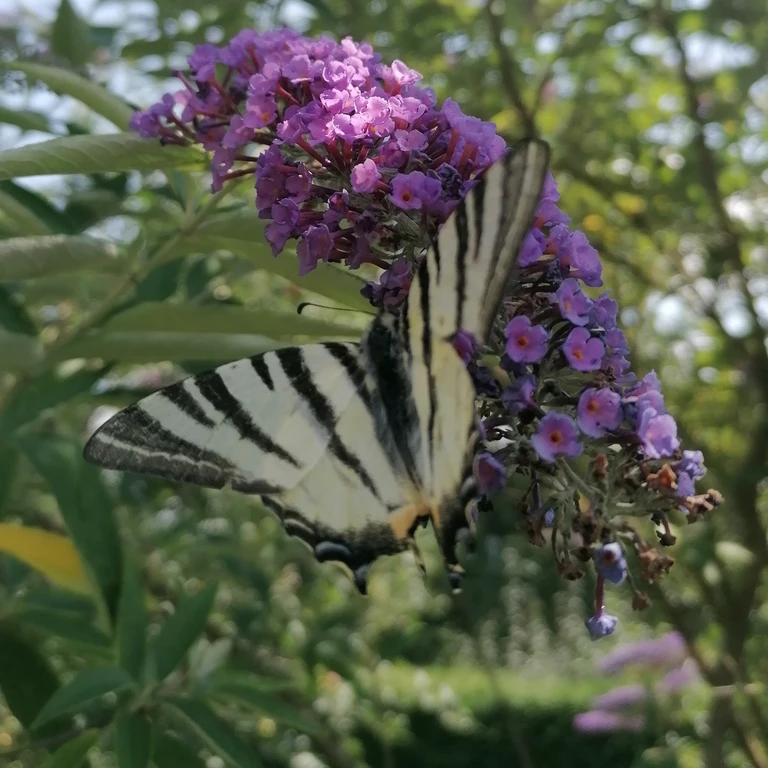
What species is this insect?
Iphiclides podalirius
